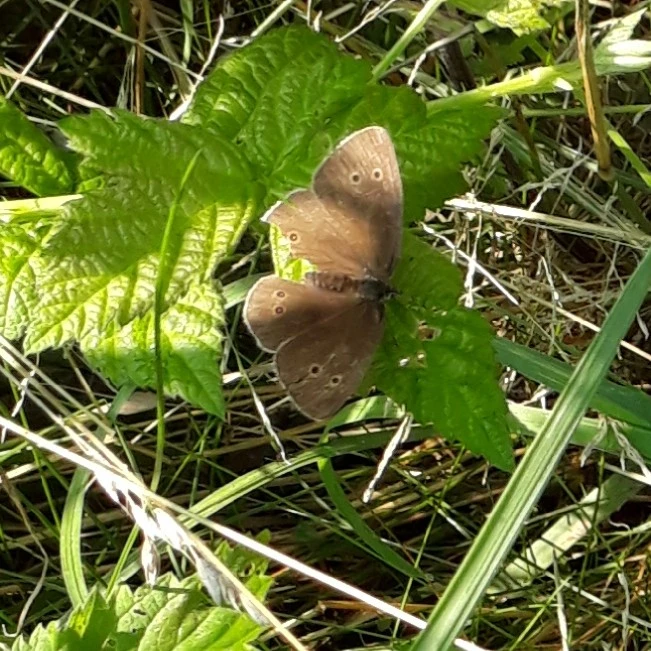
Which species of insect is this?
Aphantopus hyperantus
